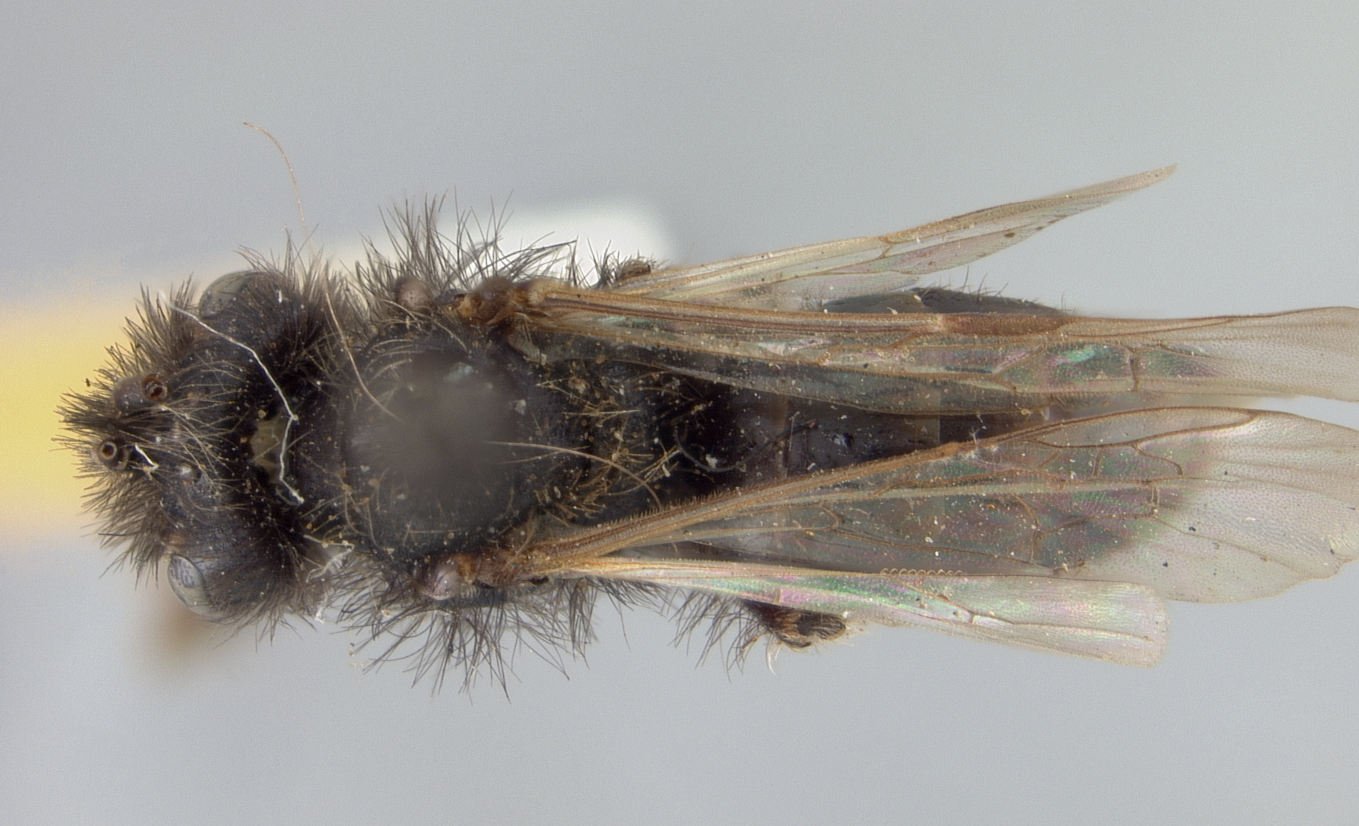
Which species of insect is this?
Cilissa nigrihirta
